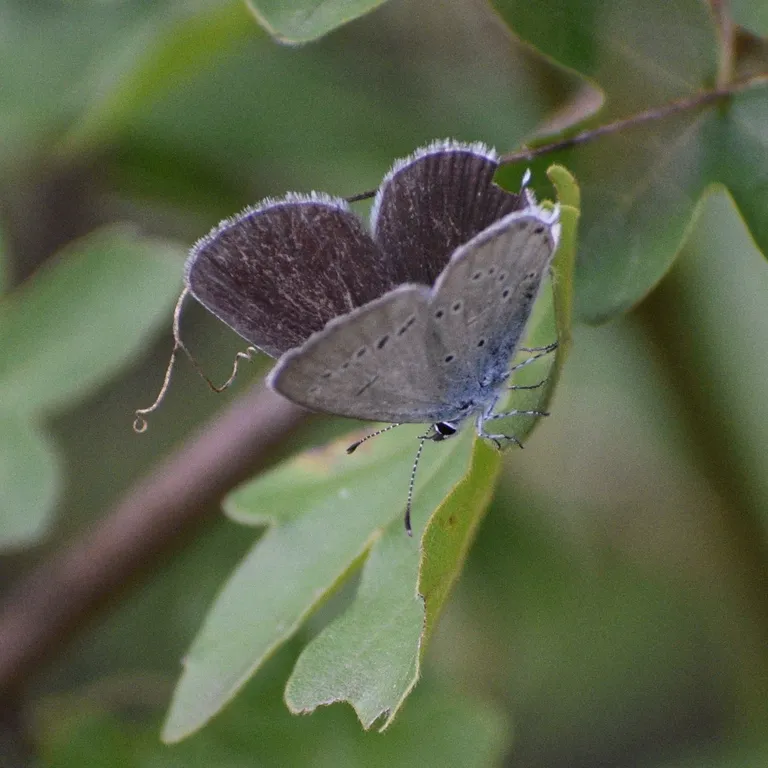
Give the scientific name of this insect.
Cupido decolorata (also Elkalyce decolorata)
